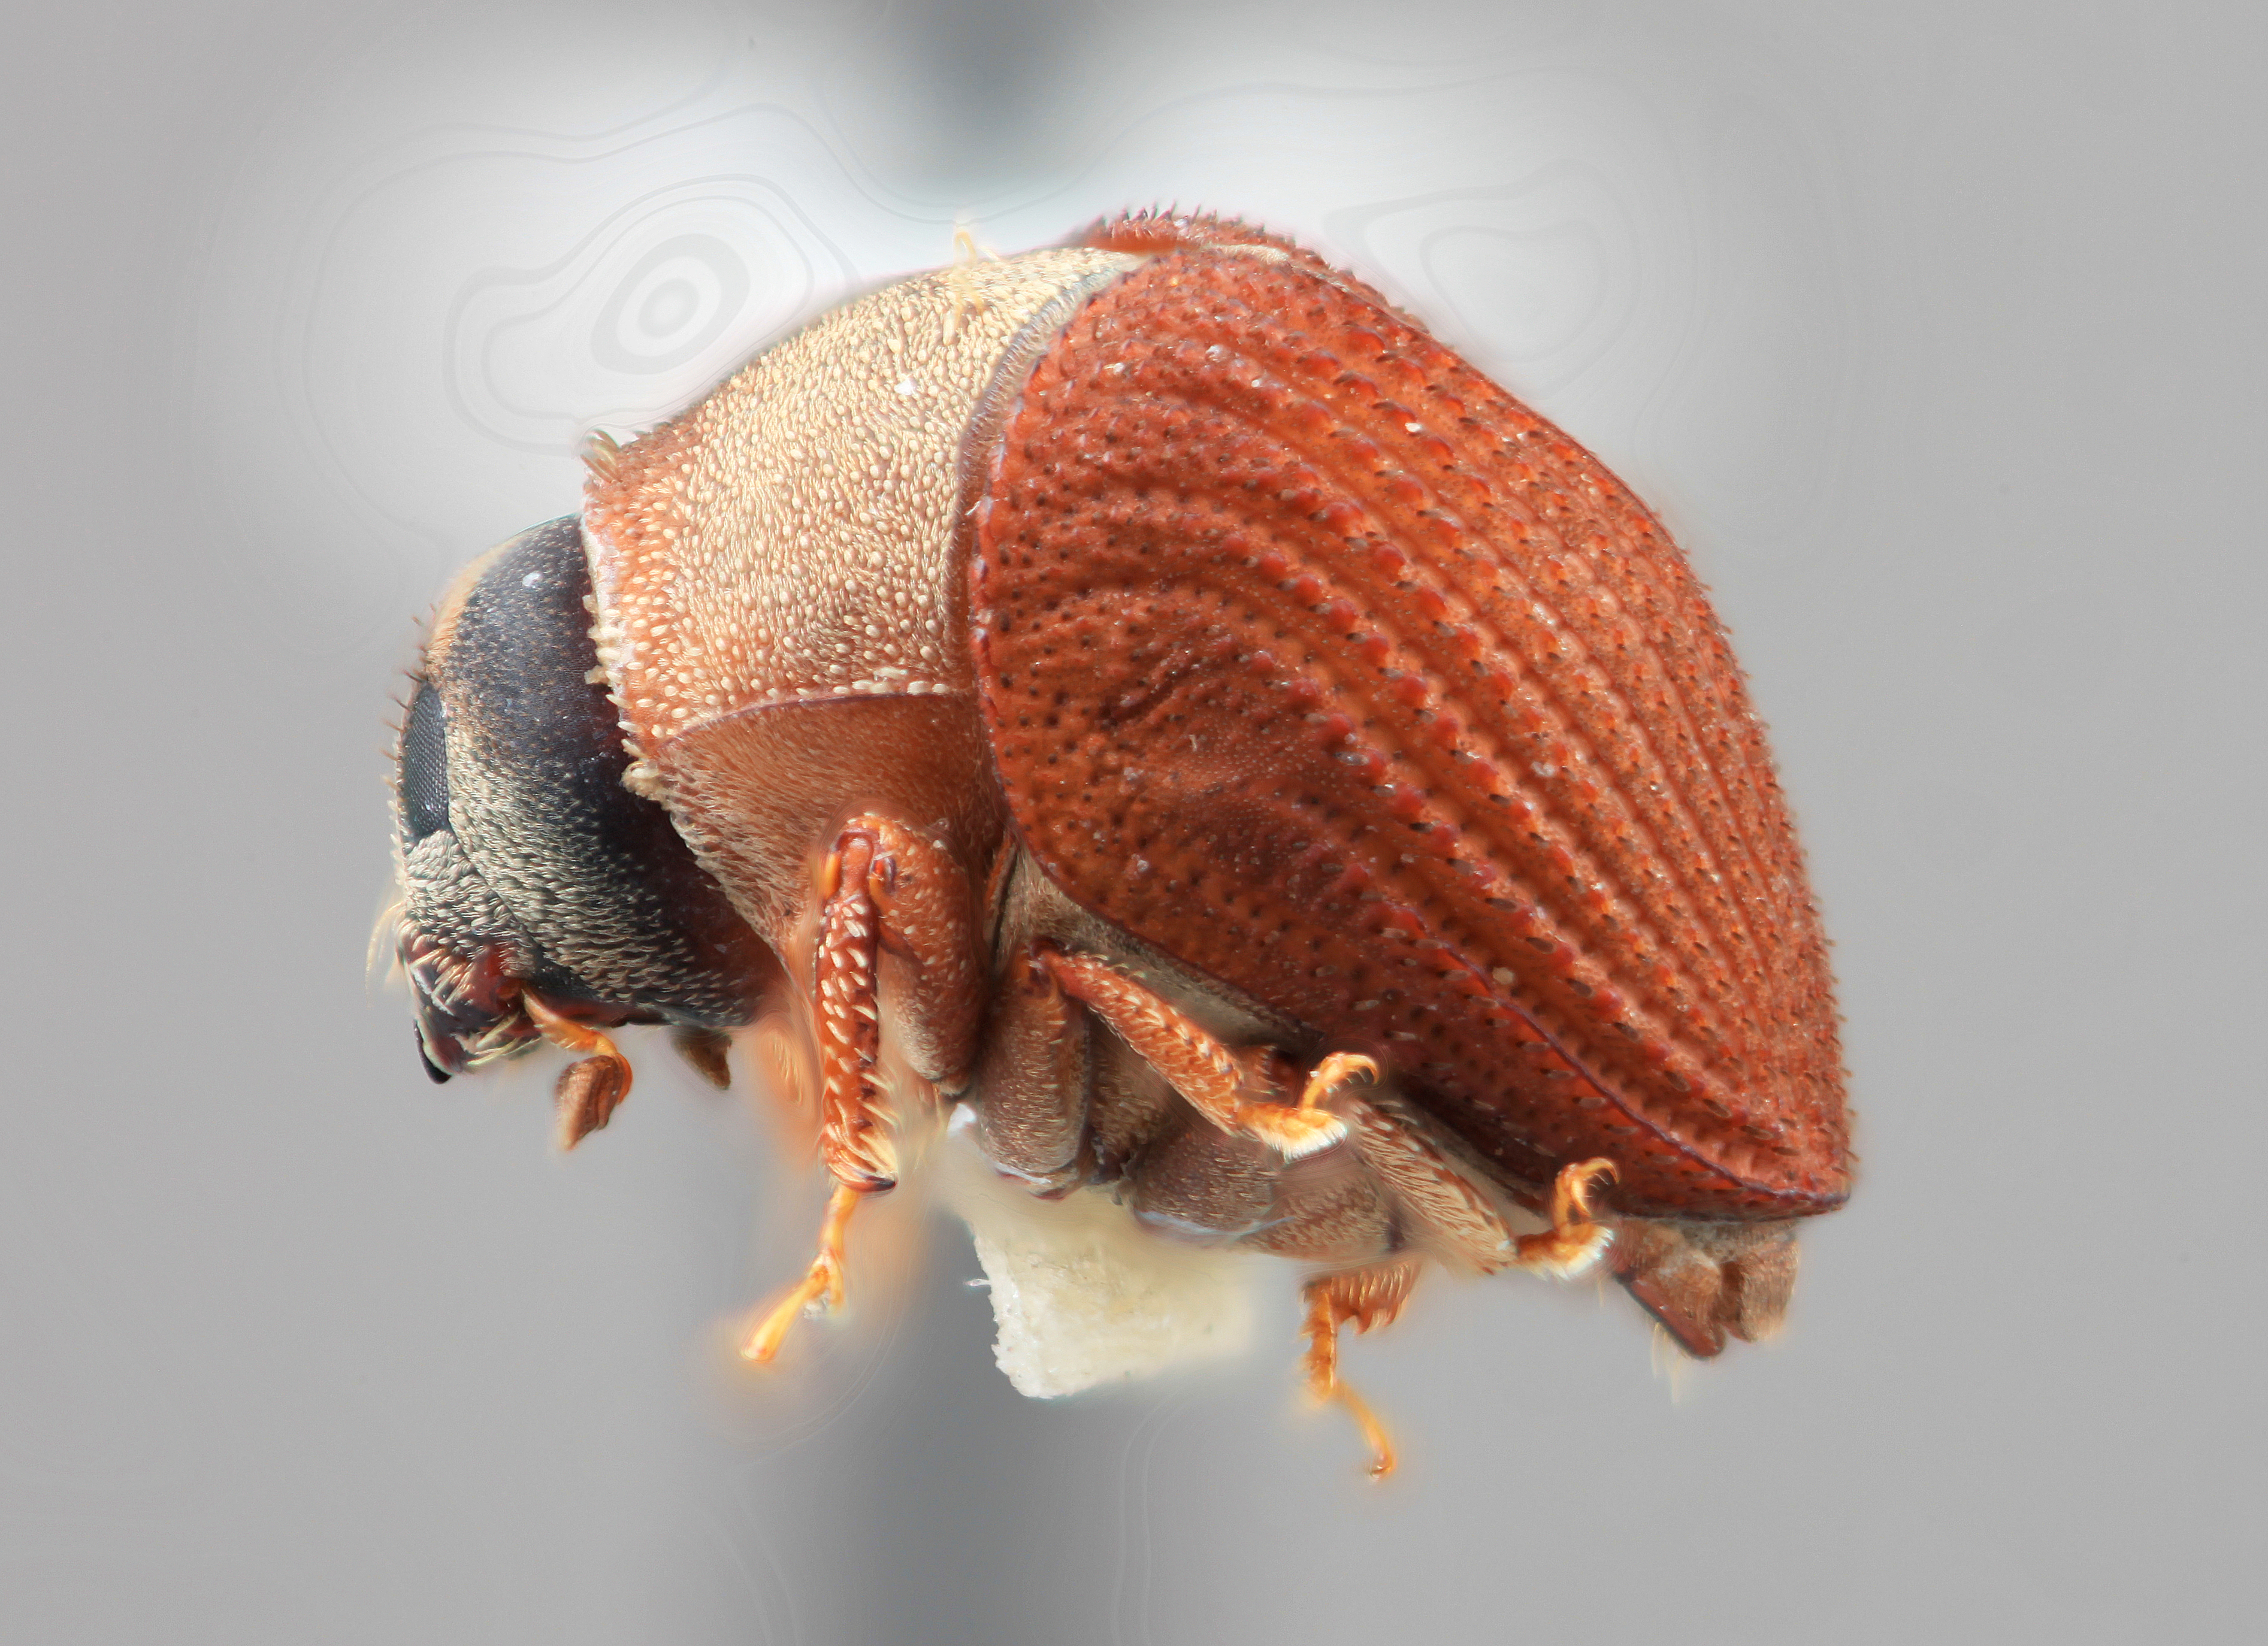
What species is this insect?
Sphaerotrypes cristatus
